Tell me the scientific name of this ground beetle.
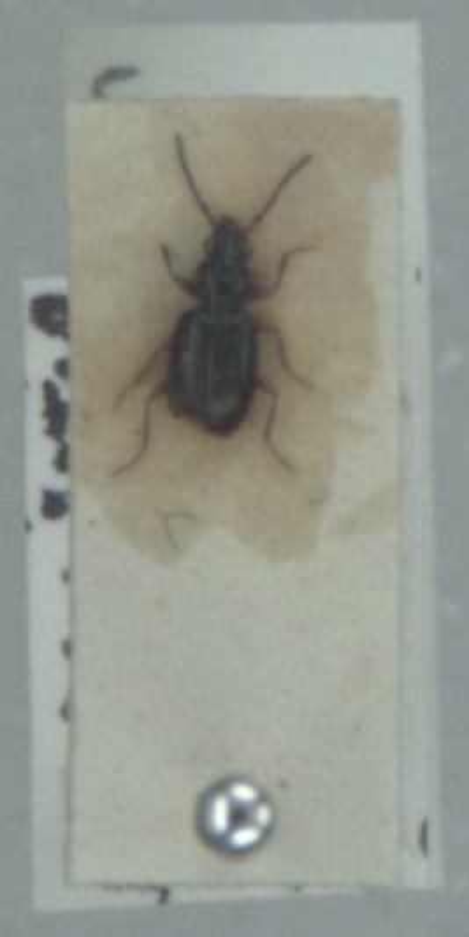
Bembidion assimile
